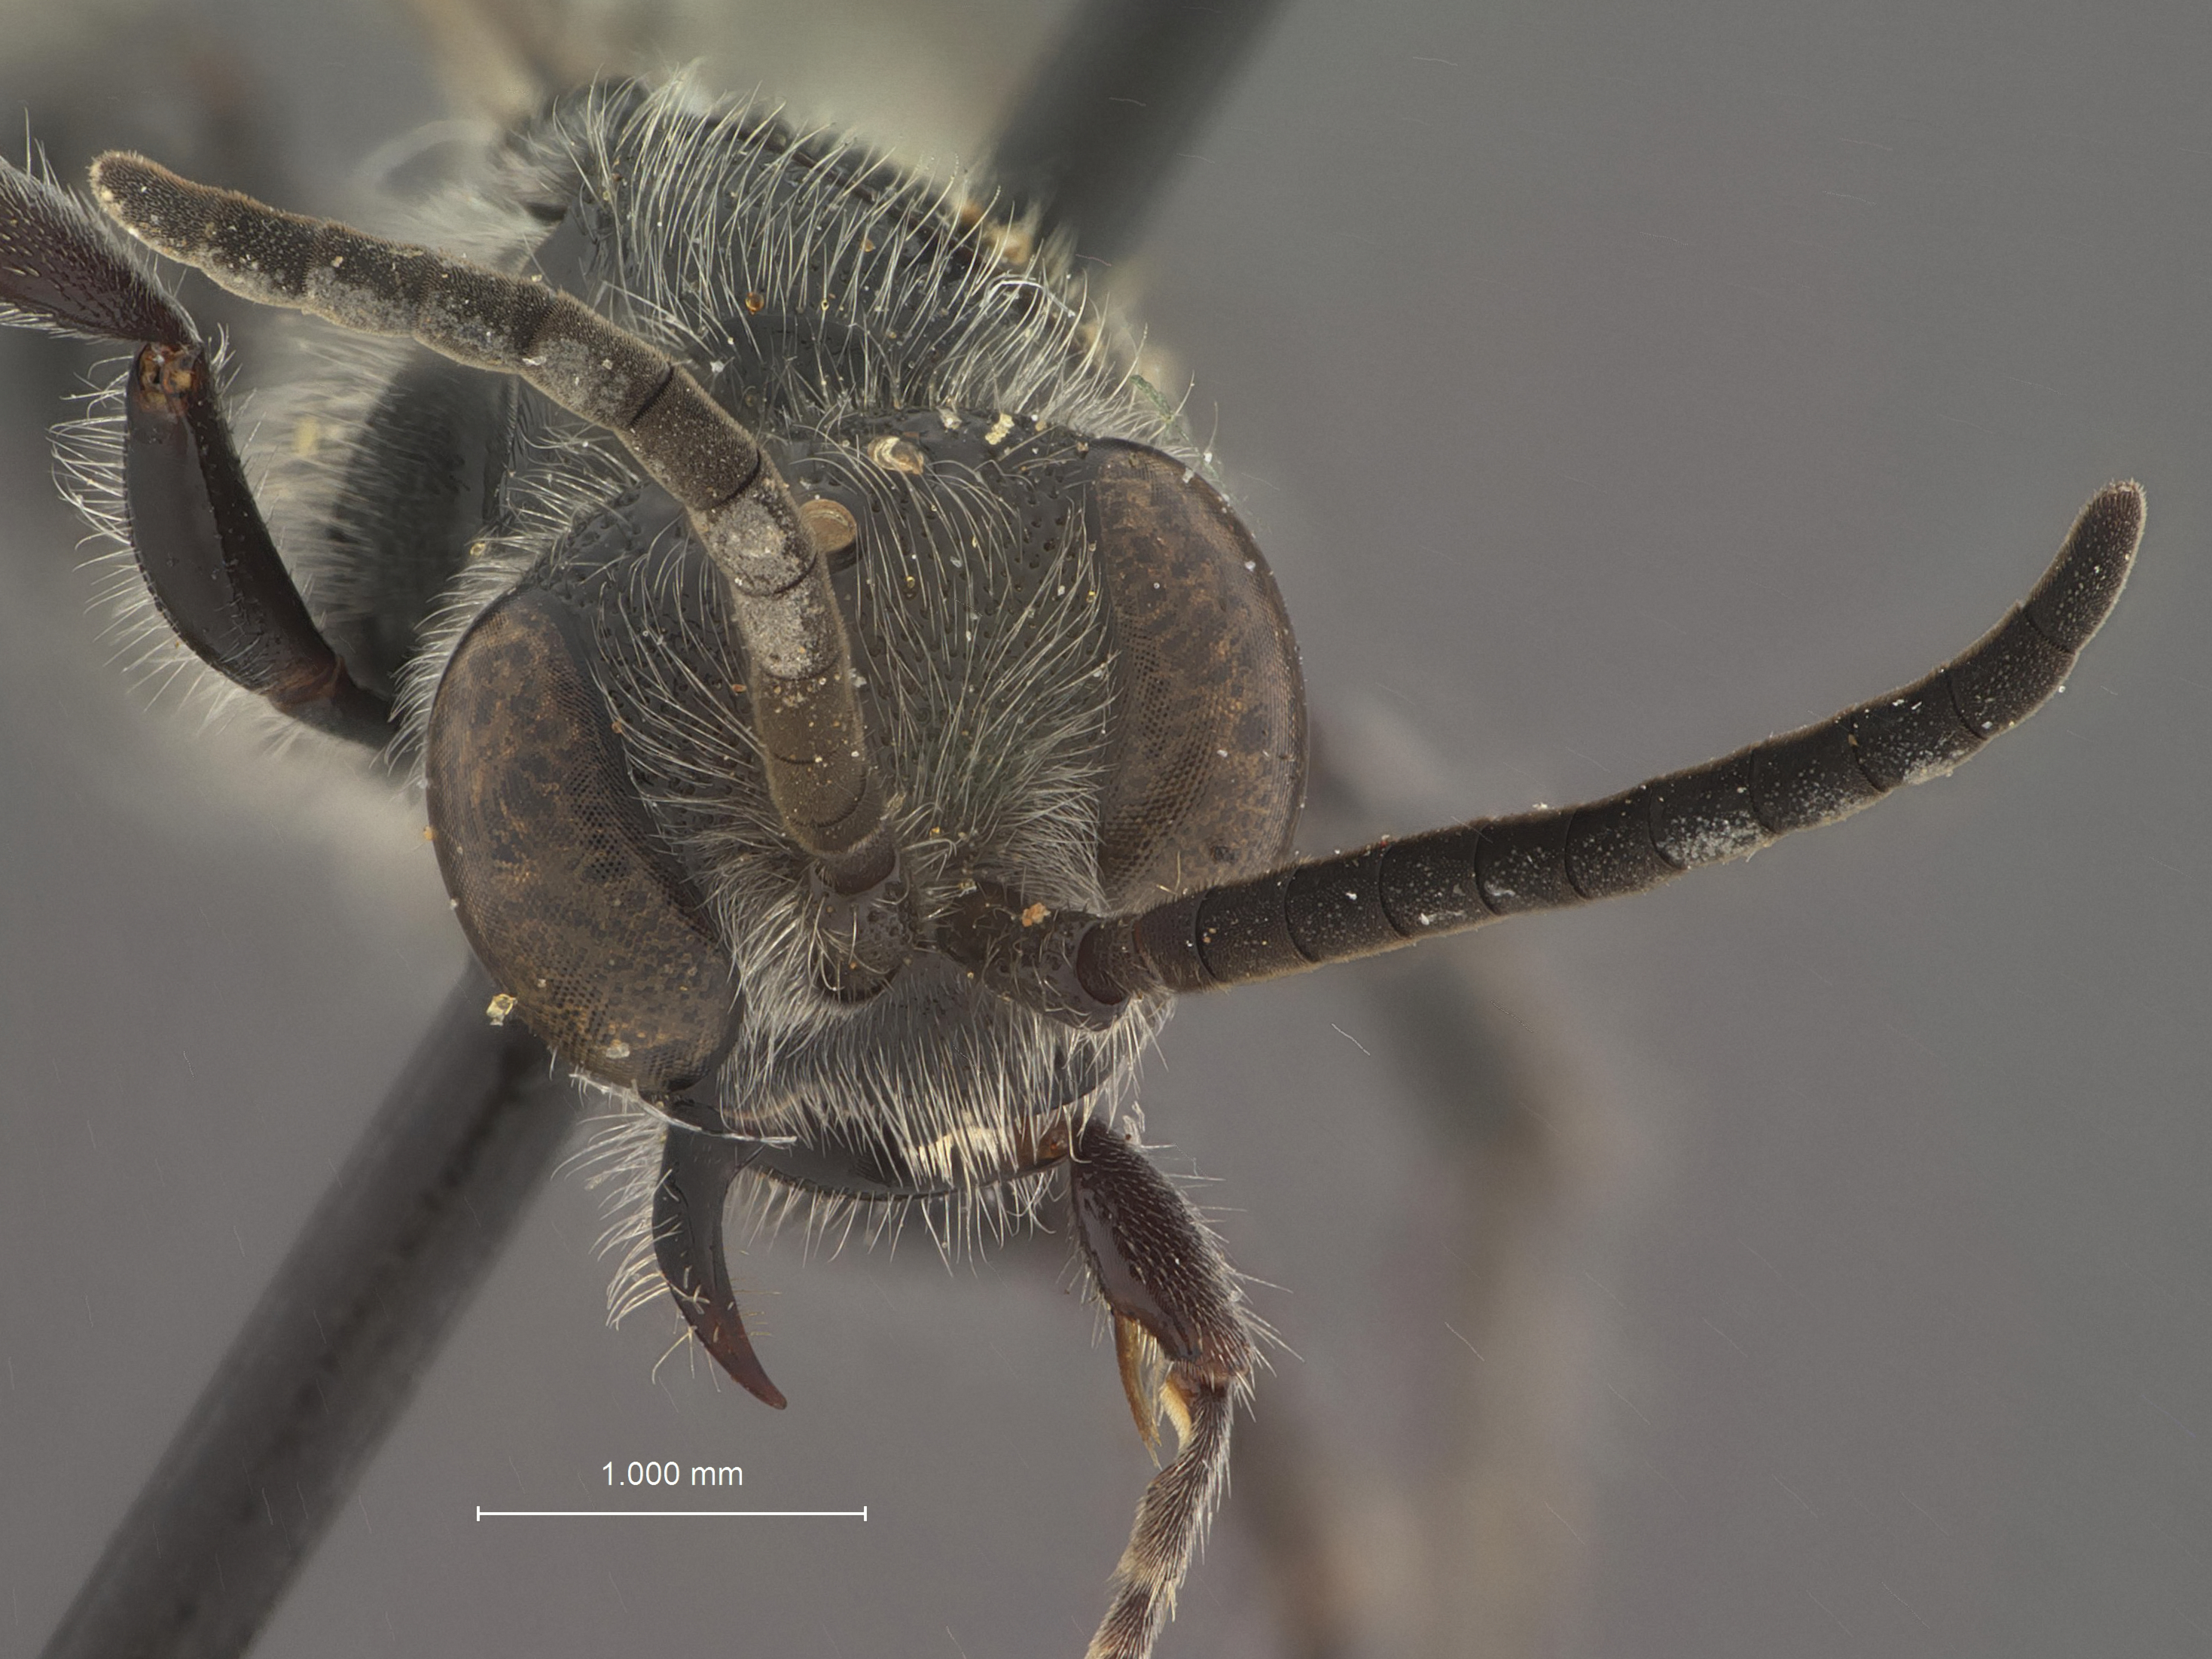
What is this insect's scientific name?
Tiphia cristobalae
